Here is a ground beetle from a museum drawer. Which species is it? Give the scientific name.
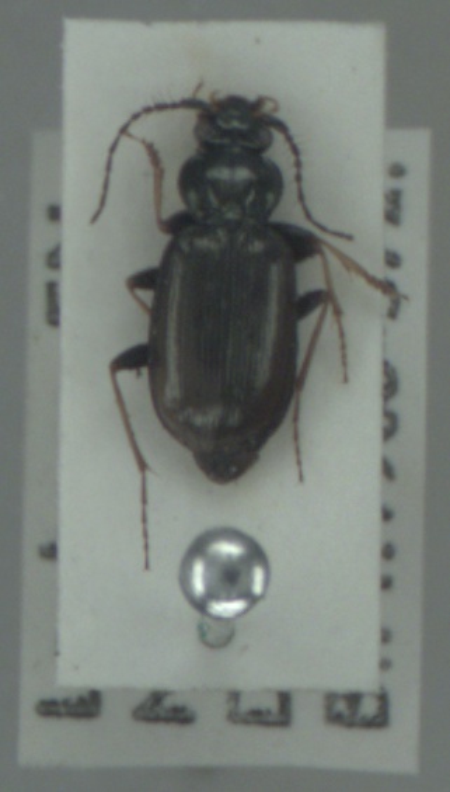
Loricera pilicornis
